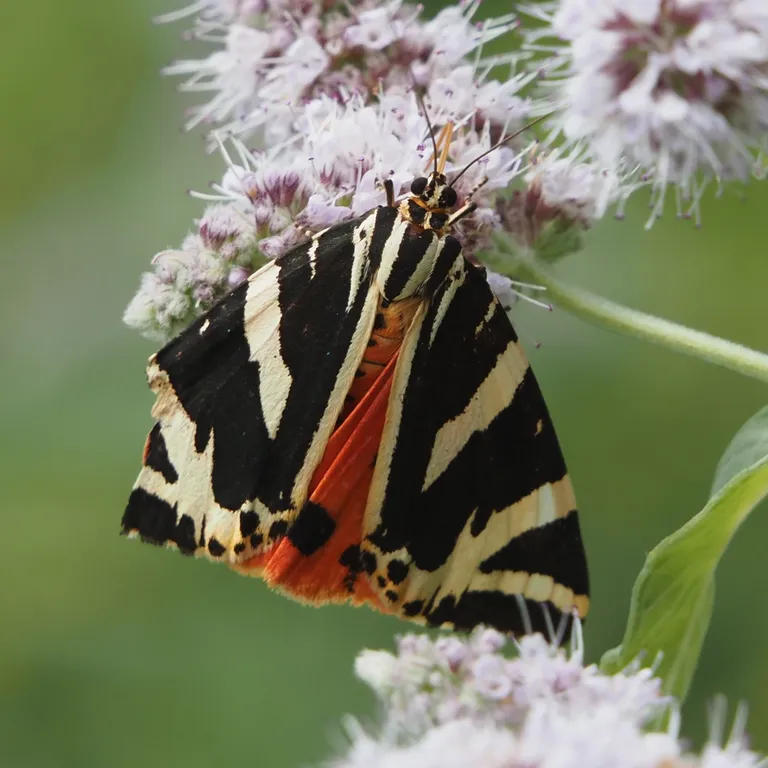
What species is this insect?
Euplagia quadripunctaria
